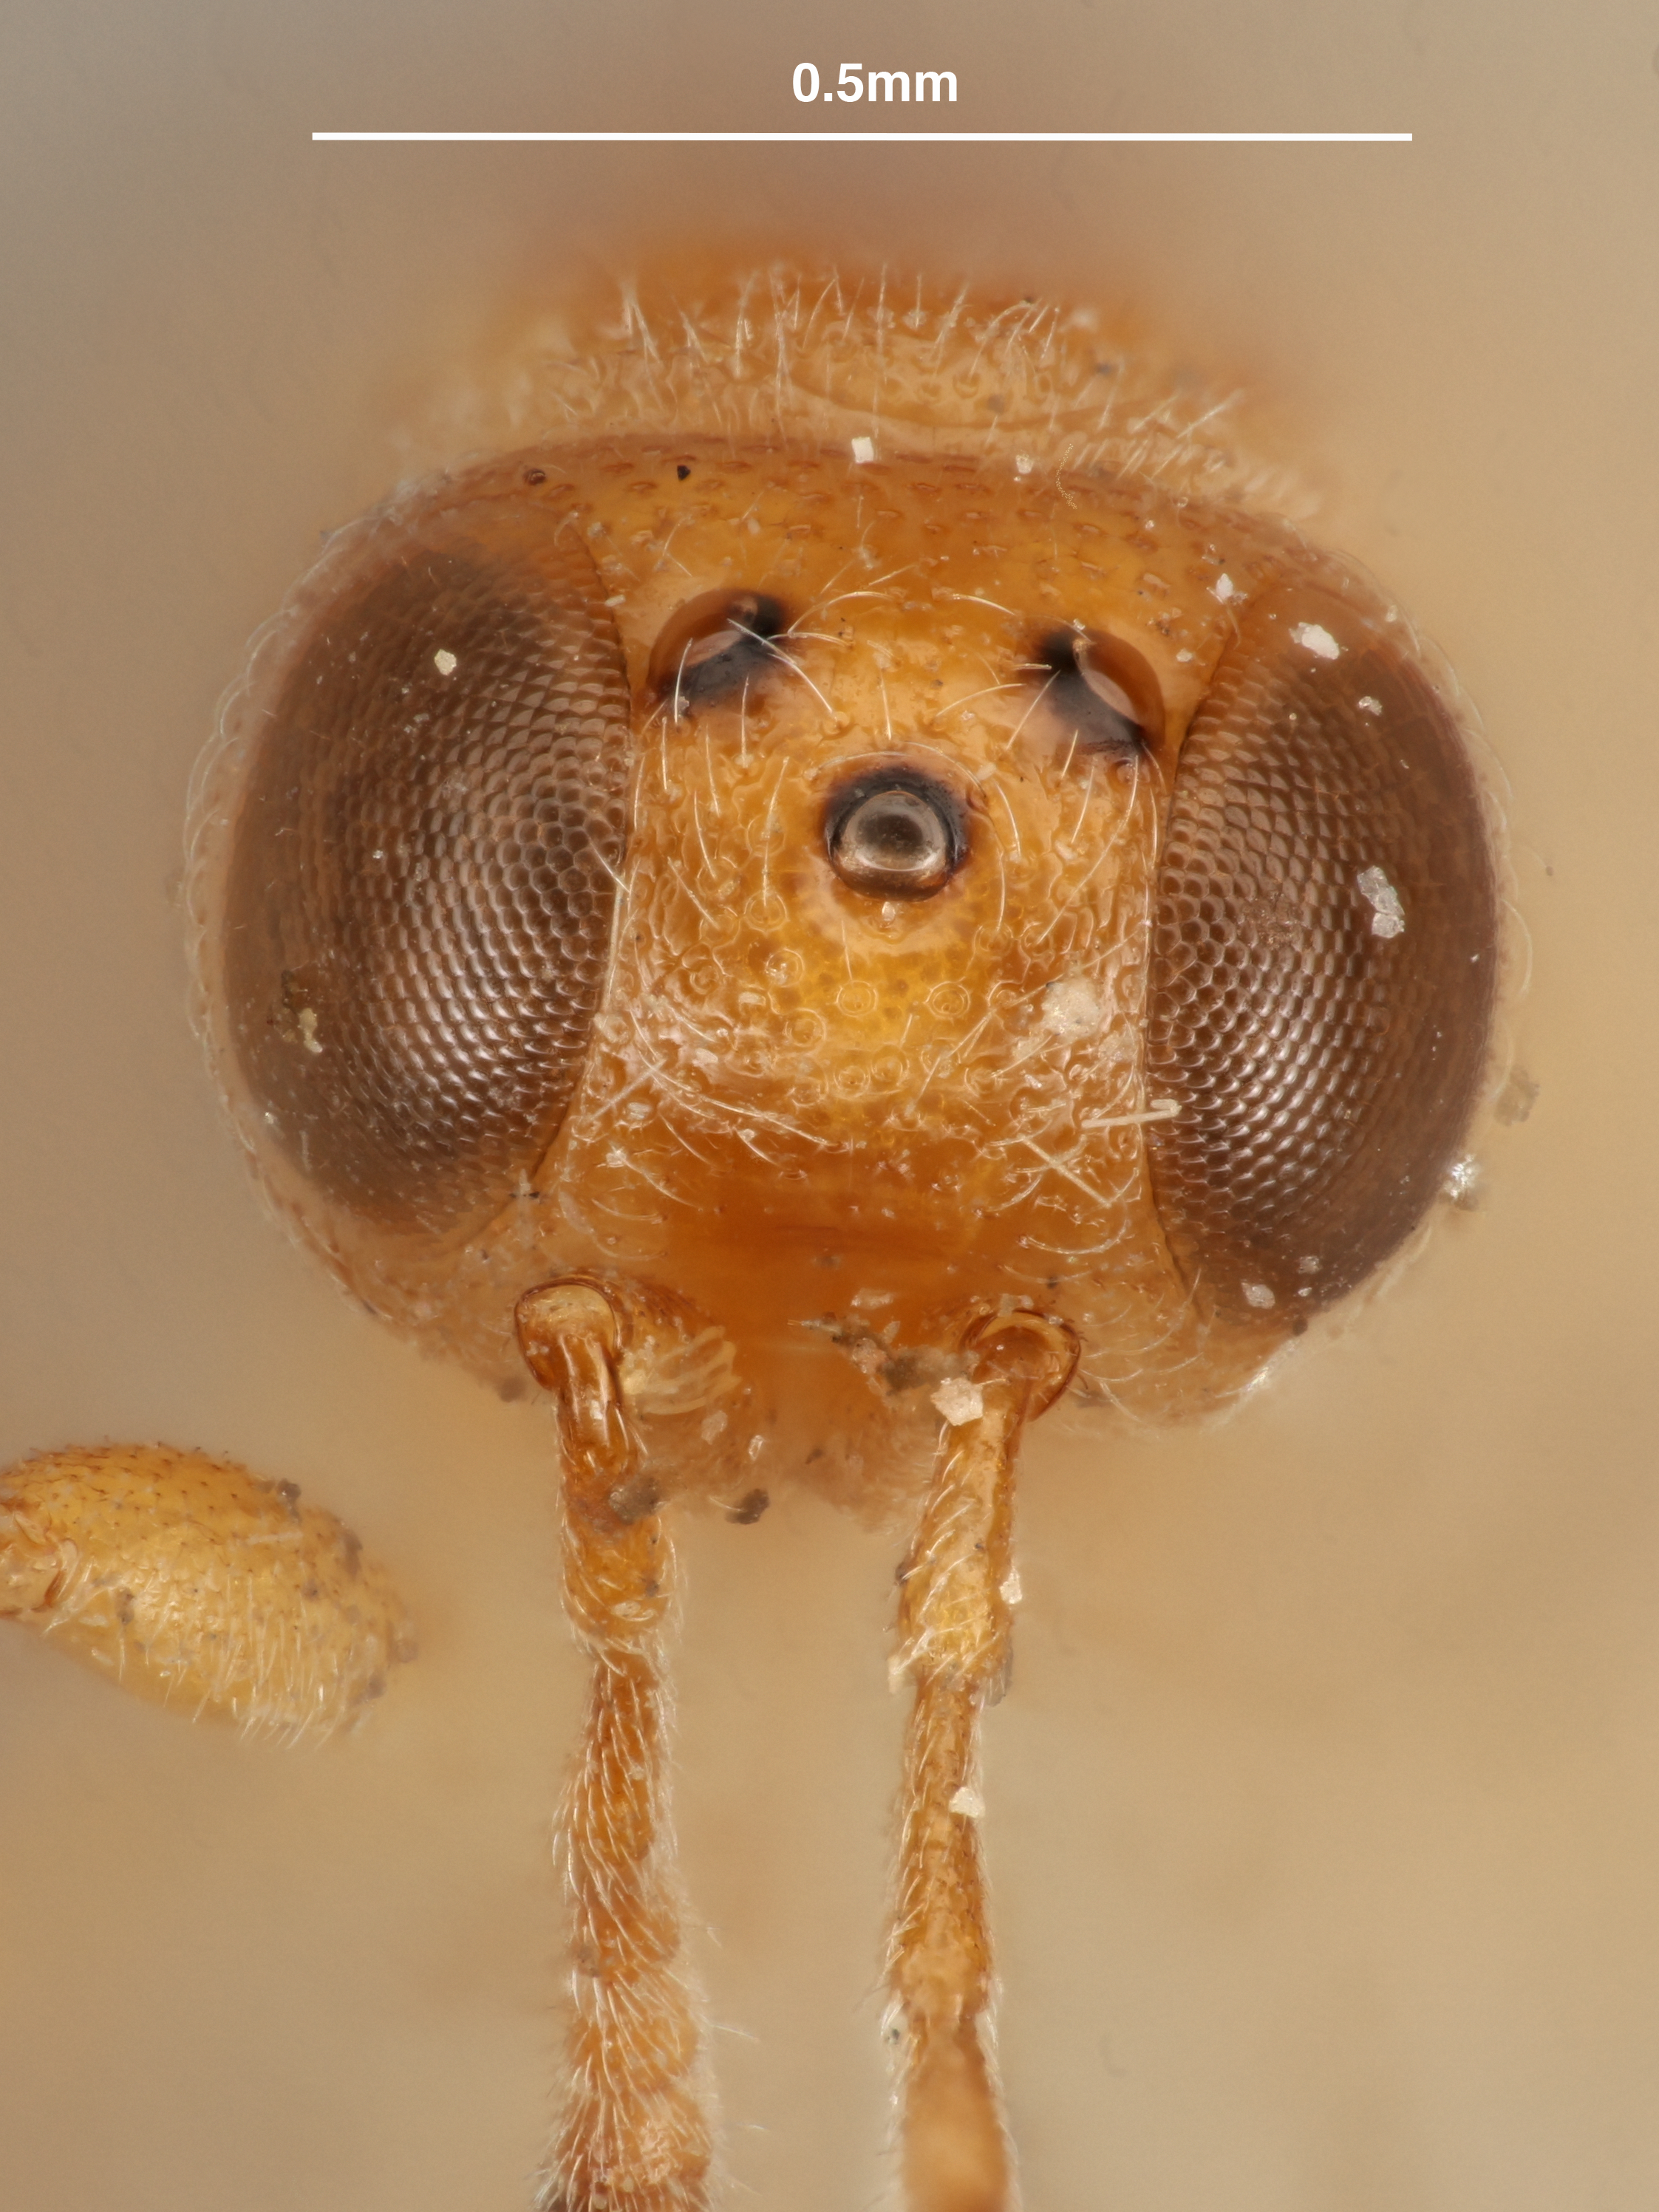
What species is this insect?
Macroteleia chandelii
